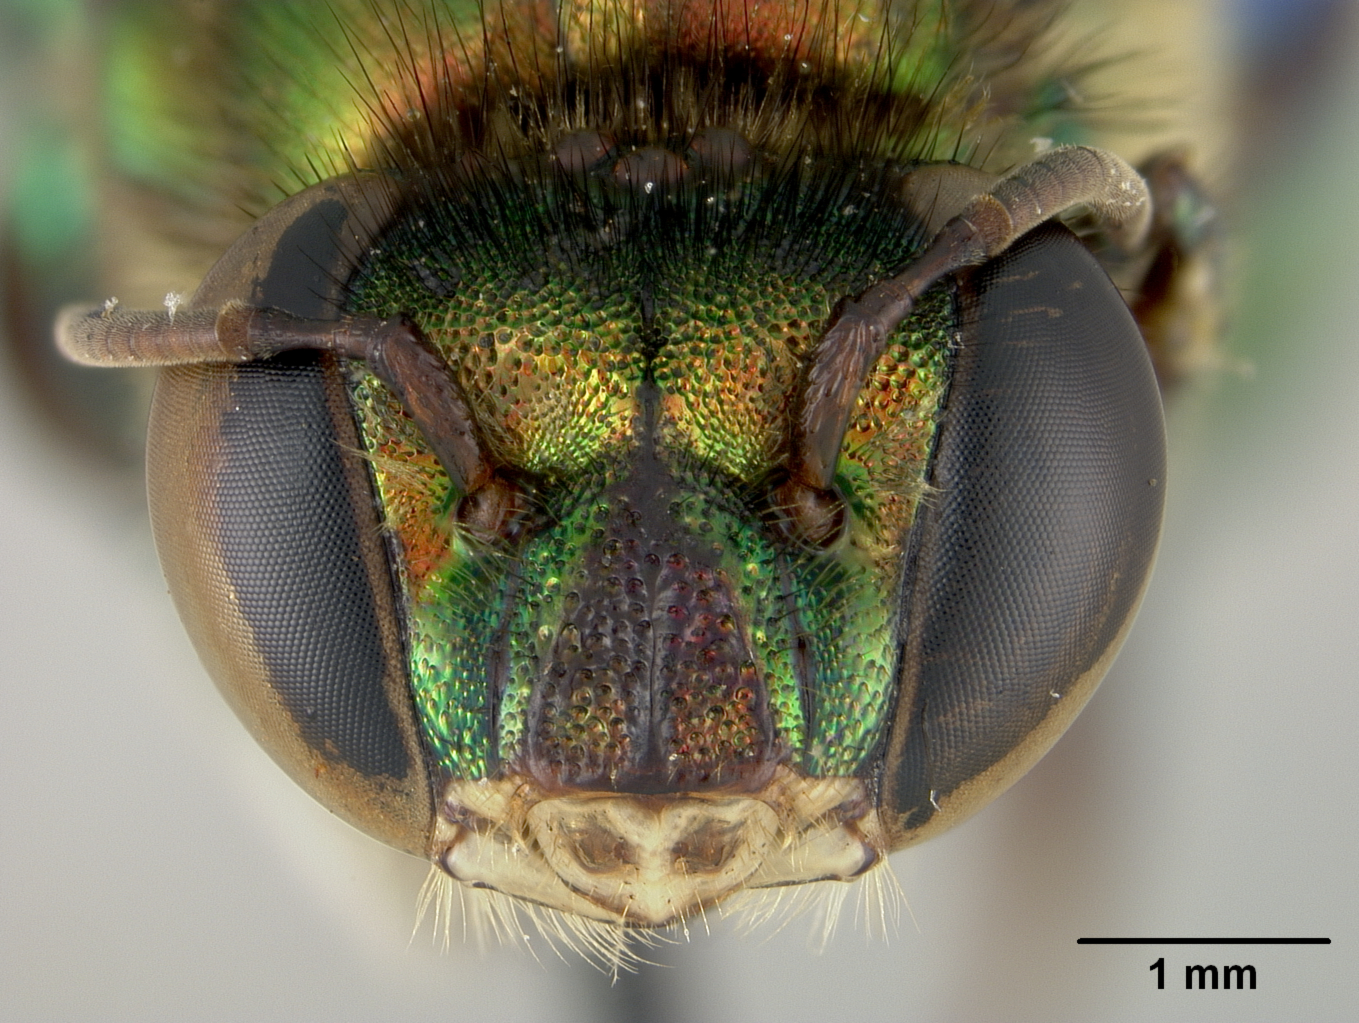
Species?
Euglossa erythrophana
